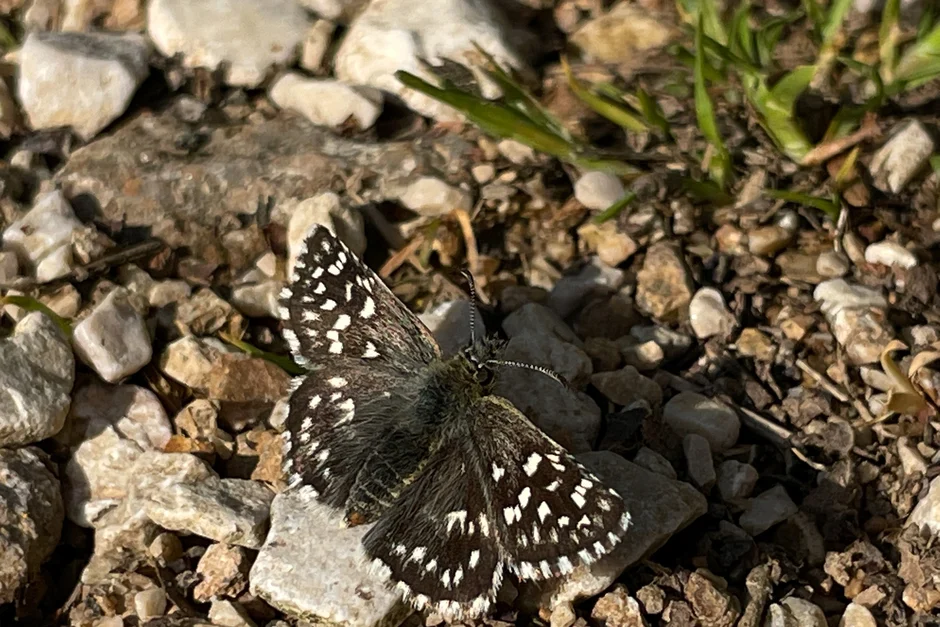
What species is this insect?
Pyrgus malvae
